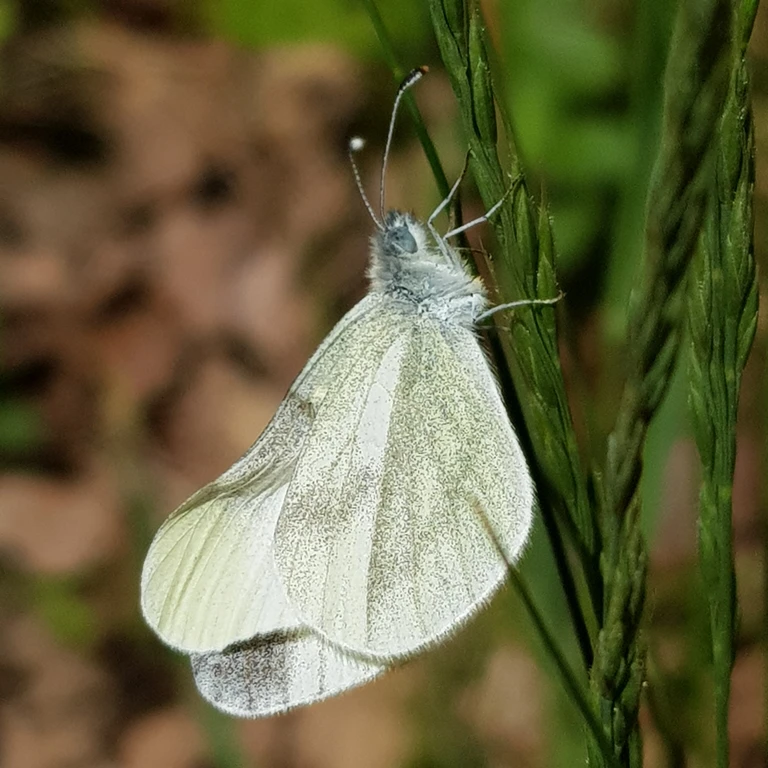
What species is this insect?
Leptidea sinapis/juvernica
